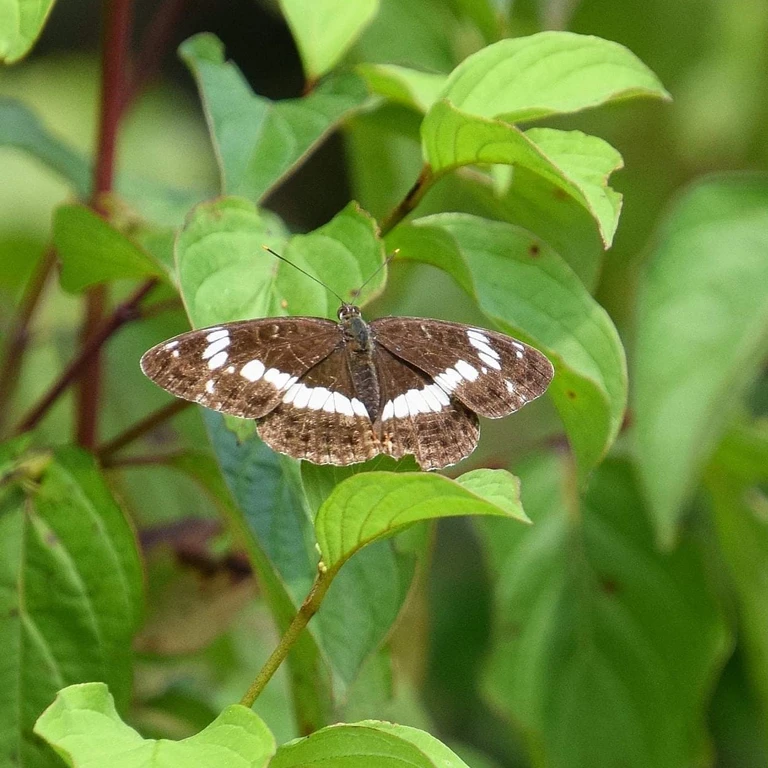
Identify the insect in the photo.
Limenitis camilla (also Ladoga camilla)
